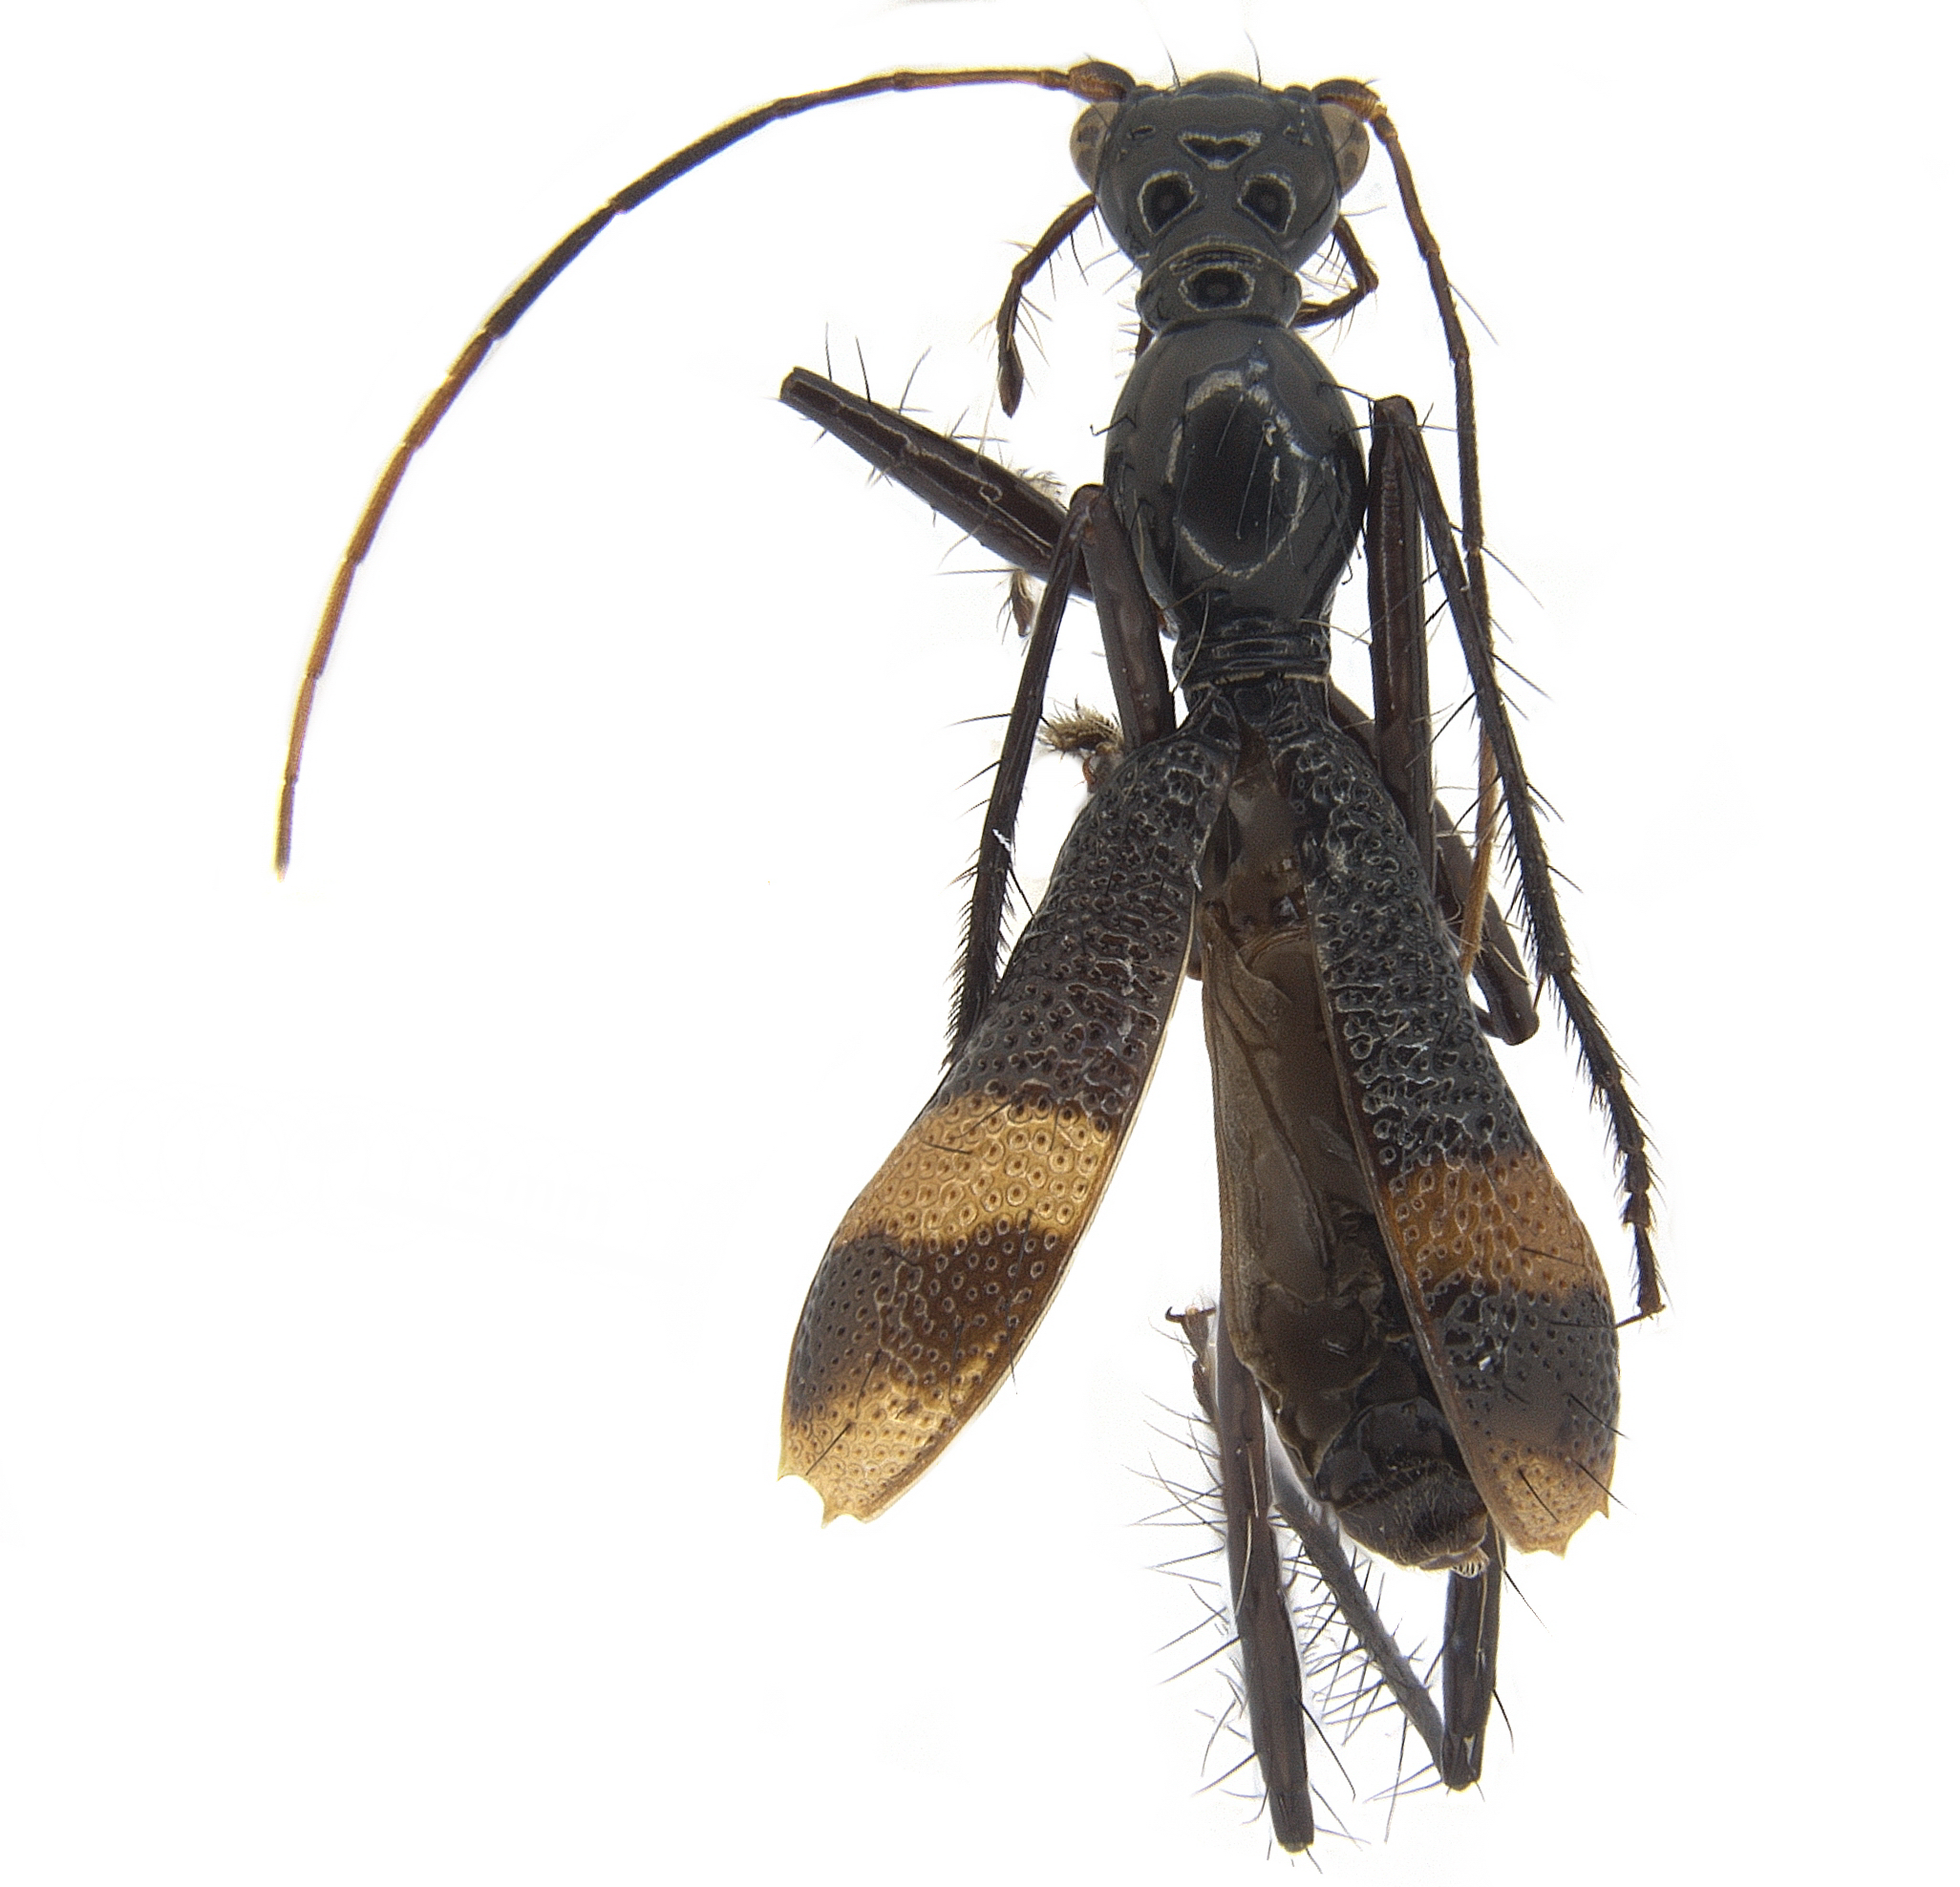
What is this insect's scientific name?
Ctenostoma agnatum
